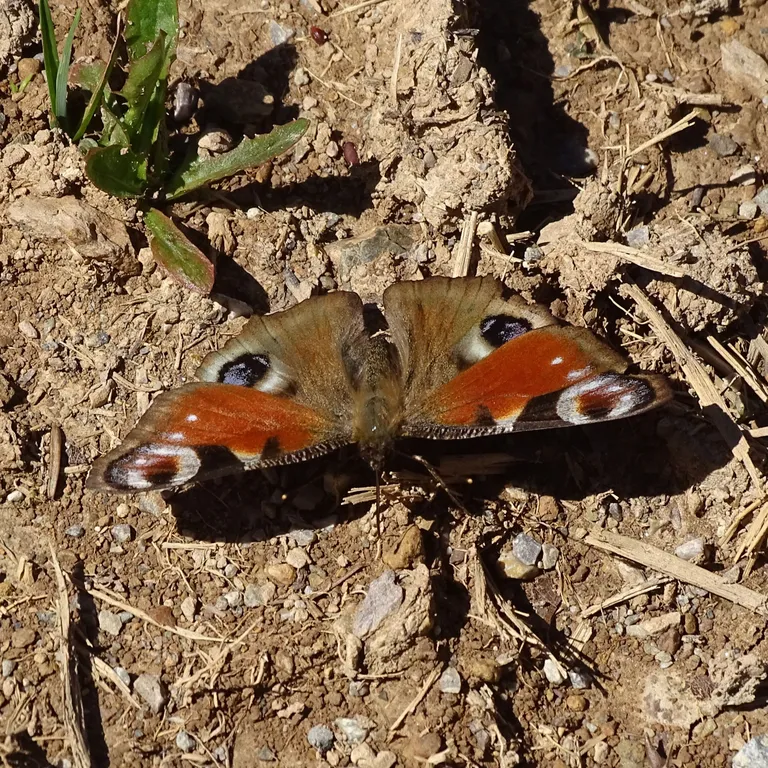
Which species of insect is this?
Aglais io
